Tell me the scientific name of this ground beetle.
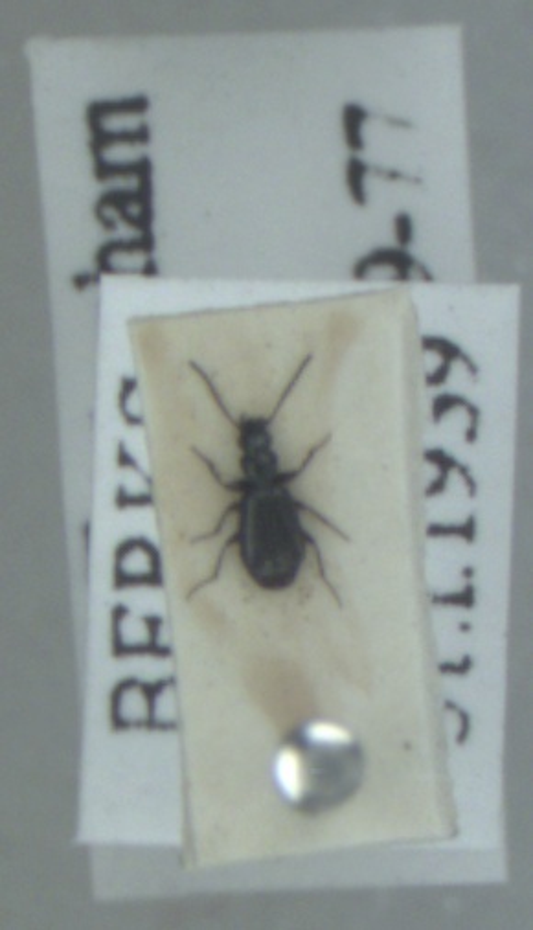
Microlestes maurus
